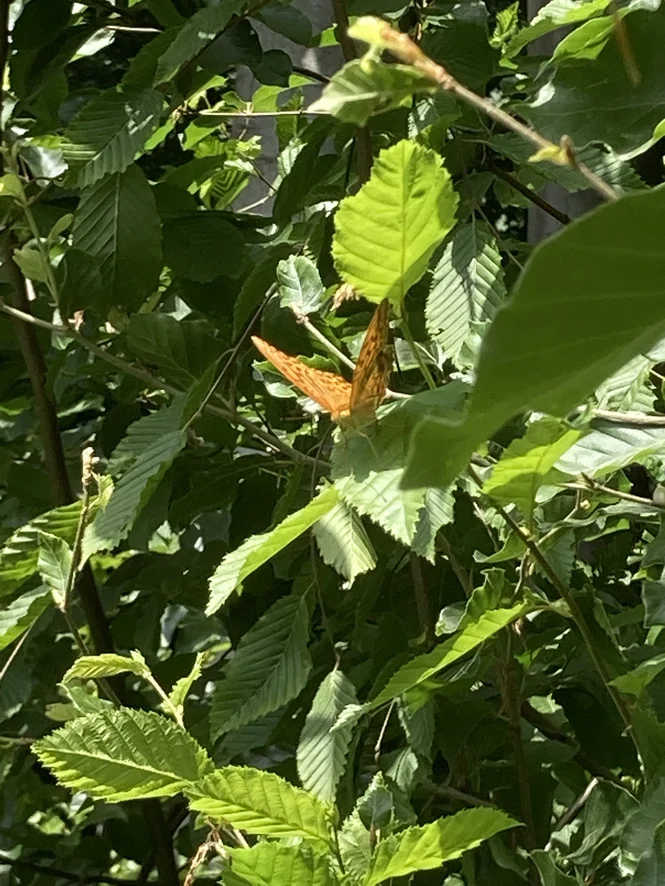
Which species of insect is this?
Argynnis paphia
